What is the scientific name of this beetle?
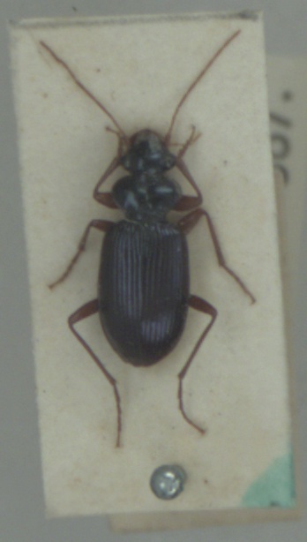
Leistus fulvibarbis
